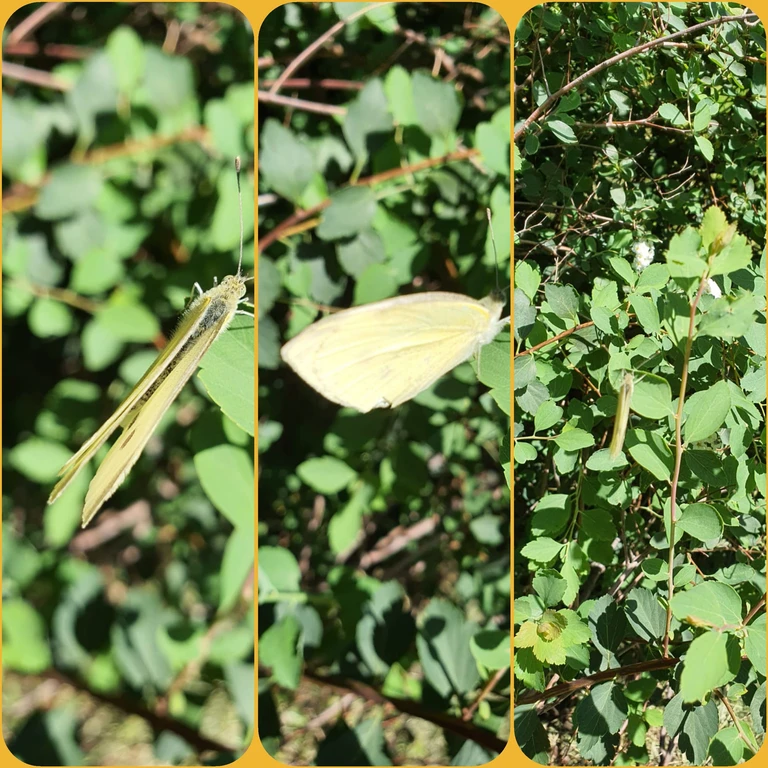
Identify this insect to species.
Pieris rapae
